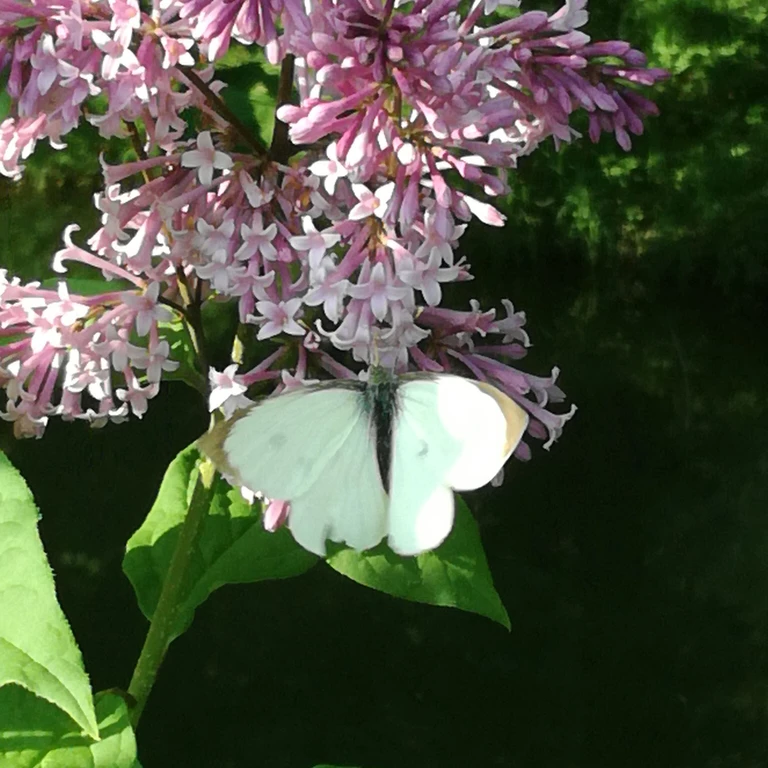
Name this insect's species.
Pieris brassicae
